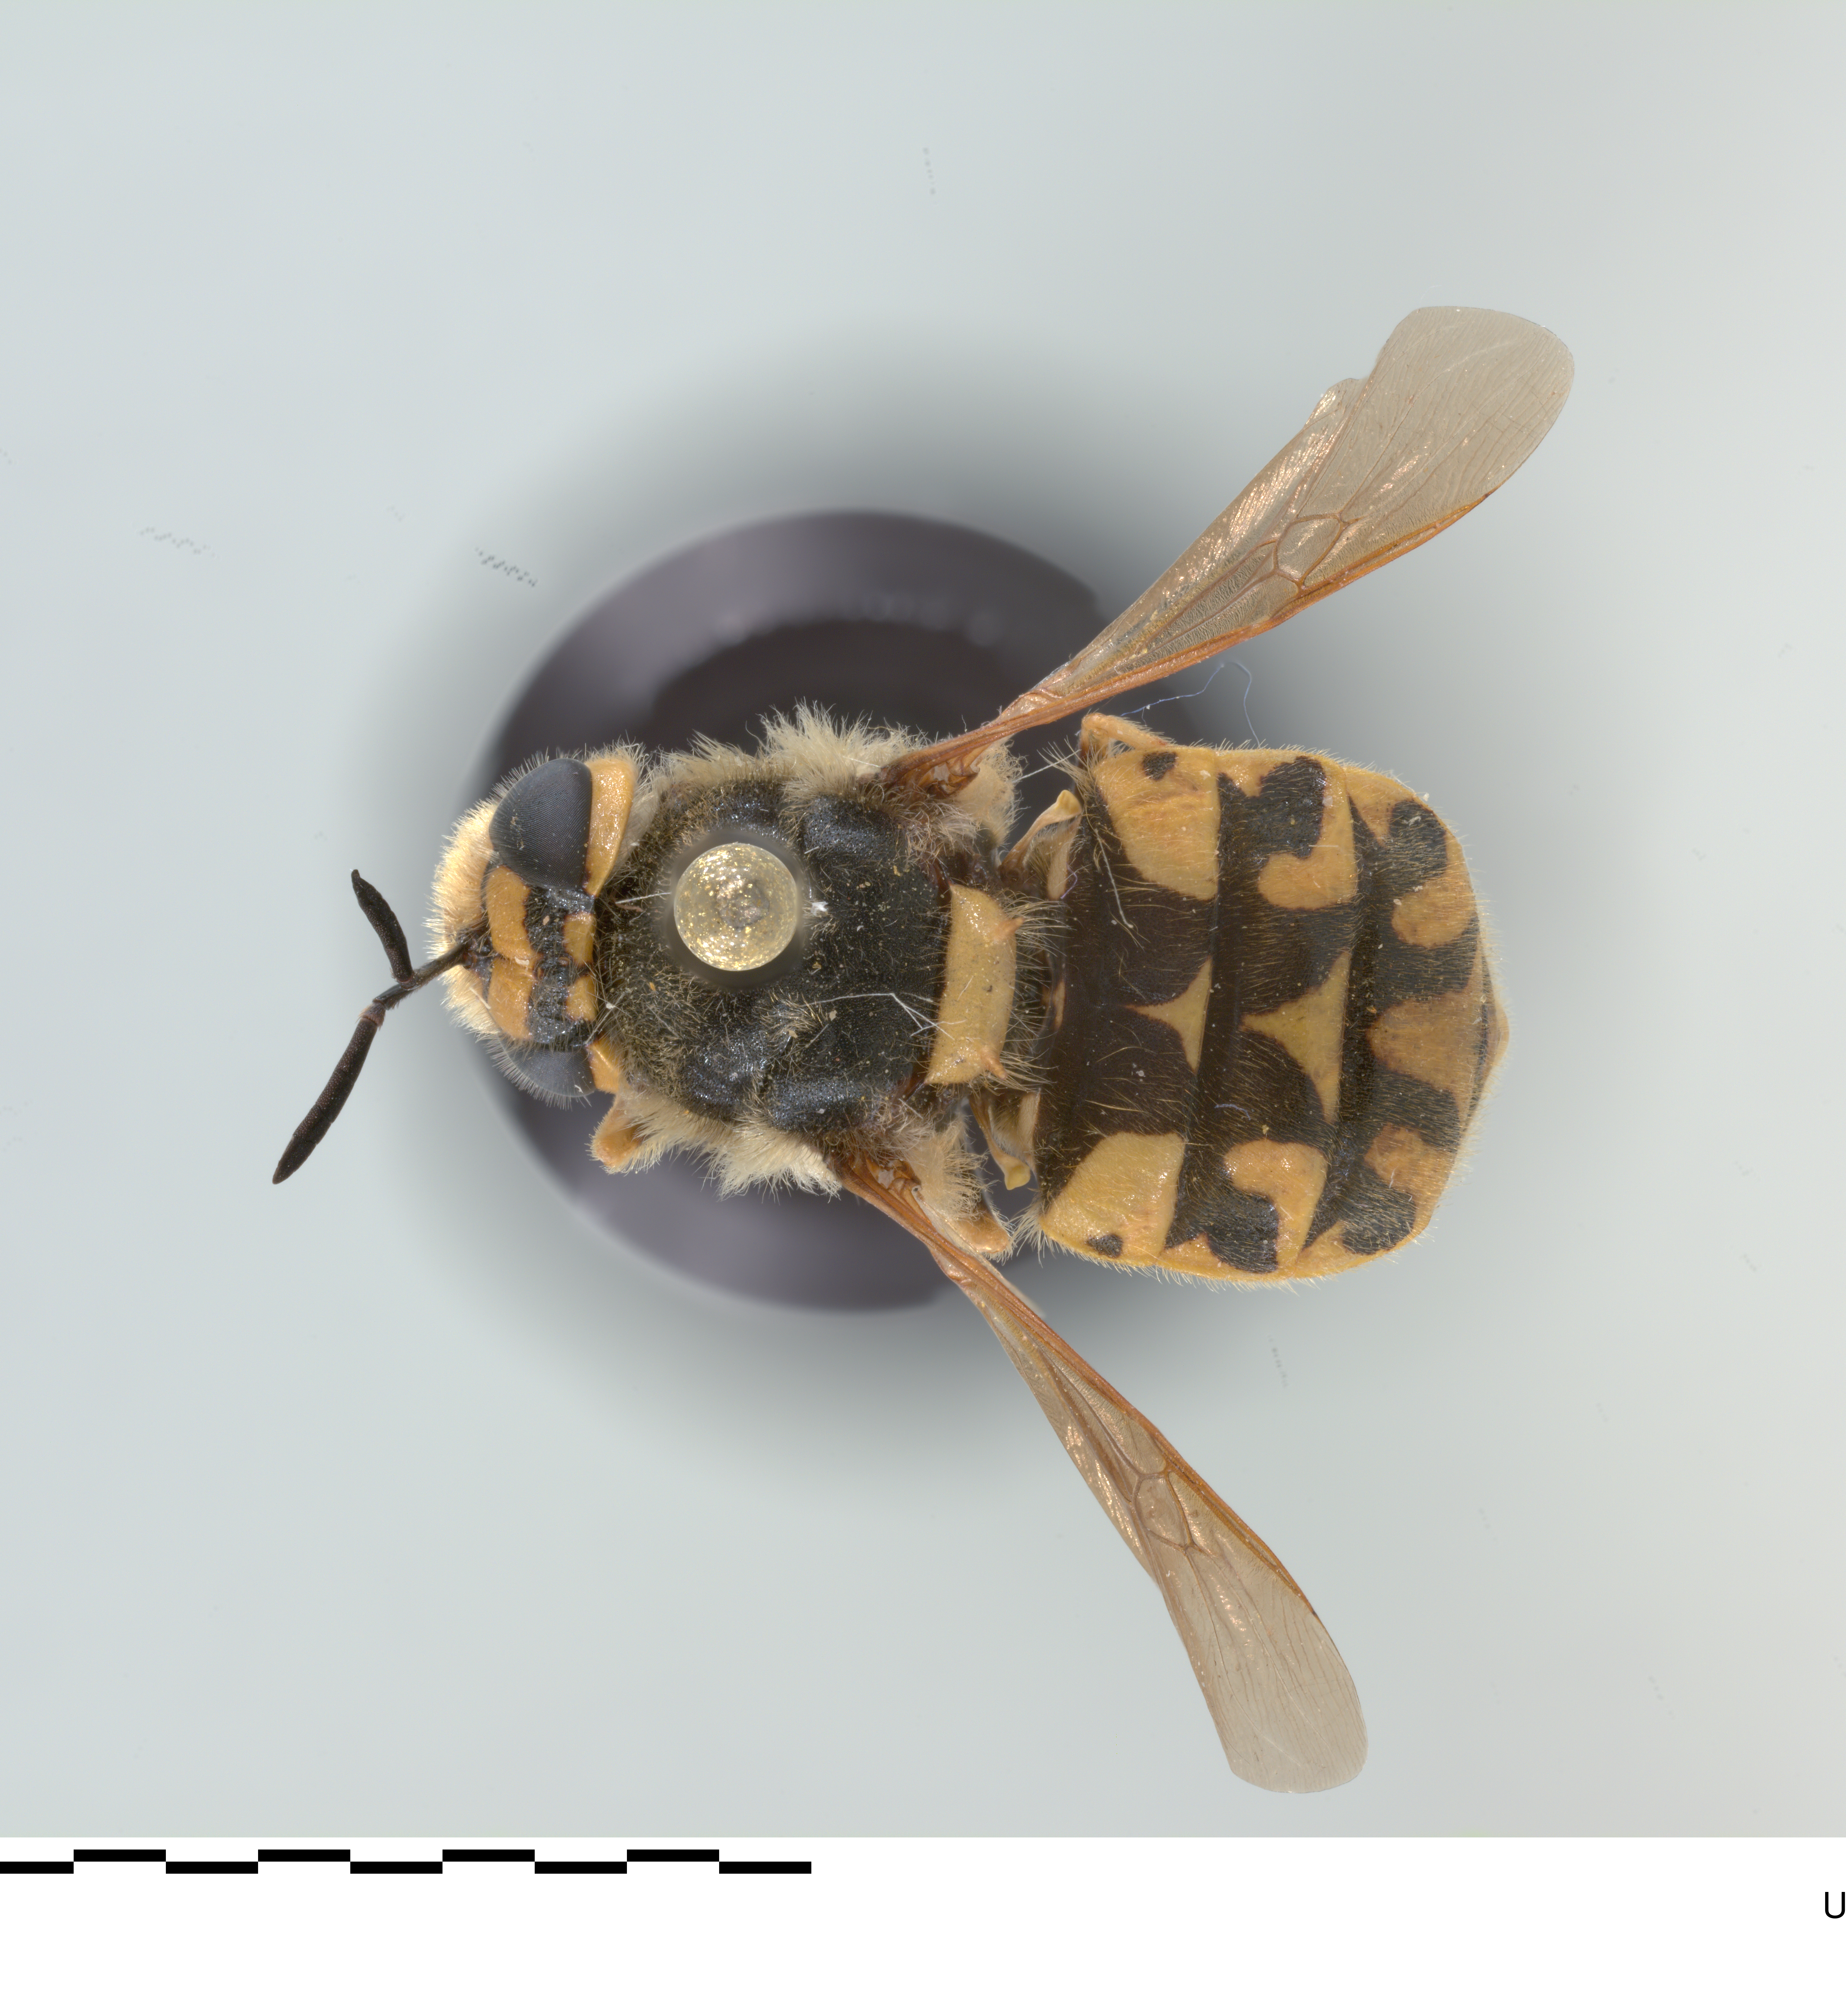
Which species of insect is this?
Stratiomys maculosa
